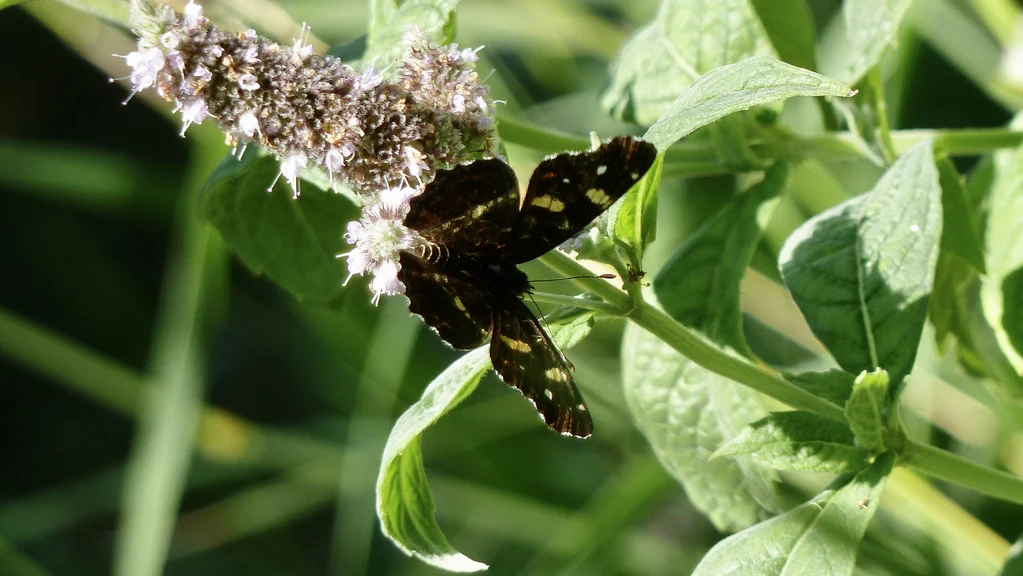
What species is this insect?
Araschnia levana
